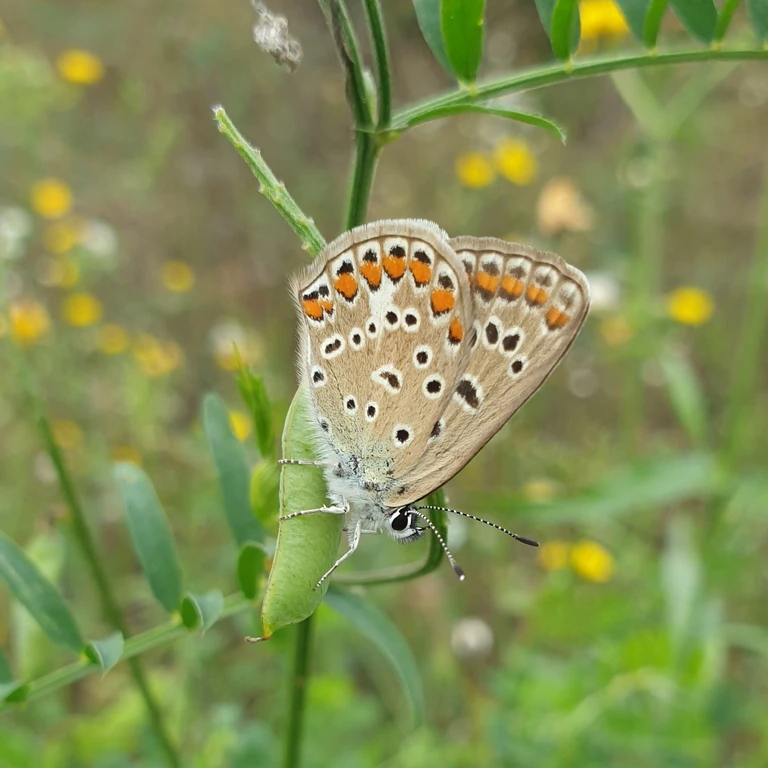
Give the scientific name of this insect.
Polyommatus icarus
